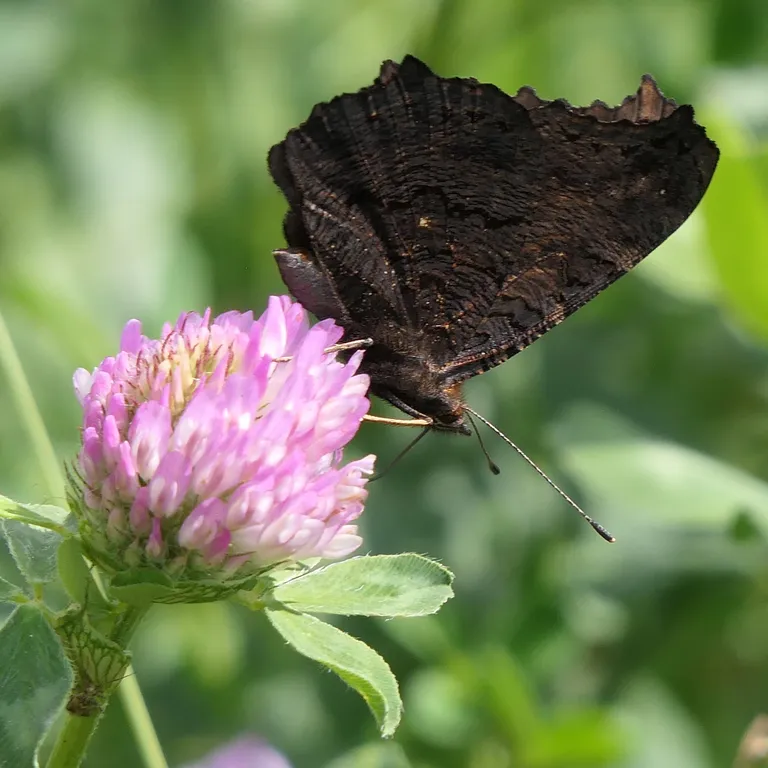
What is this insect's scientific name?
Aglais io
